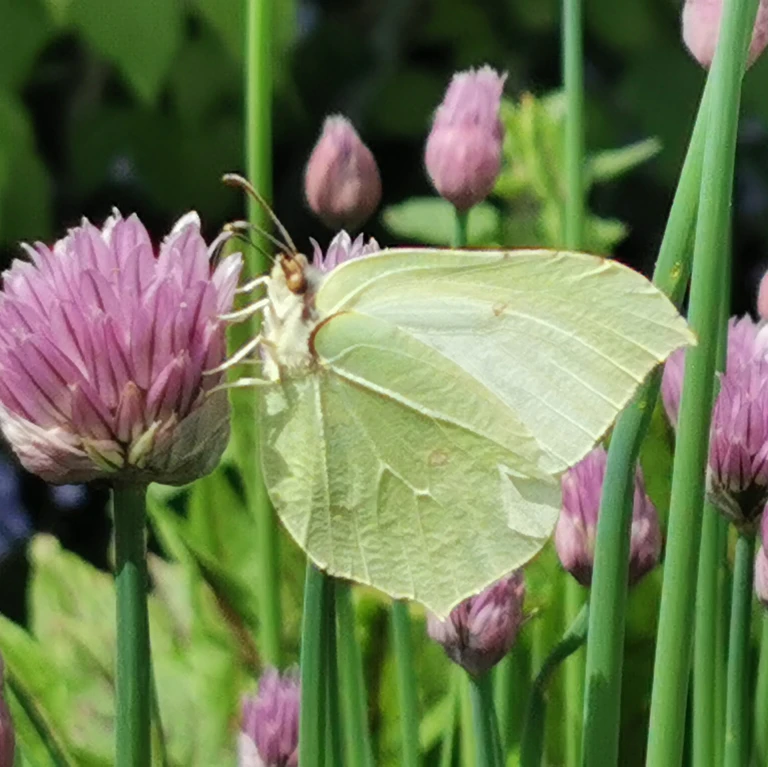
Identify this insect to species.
Gonepteryx rhamni
